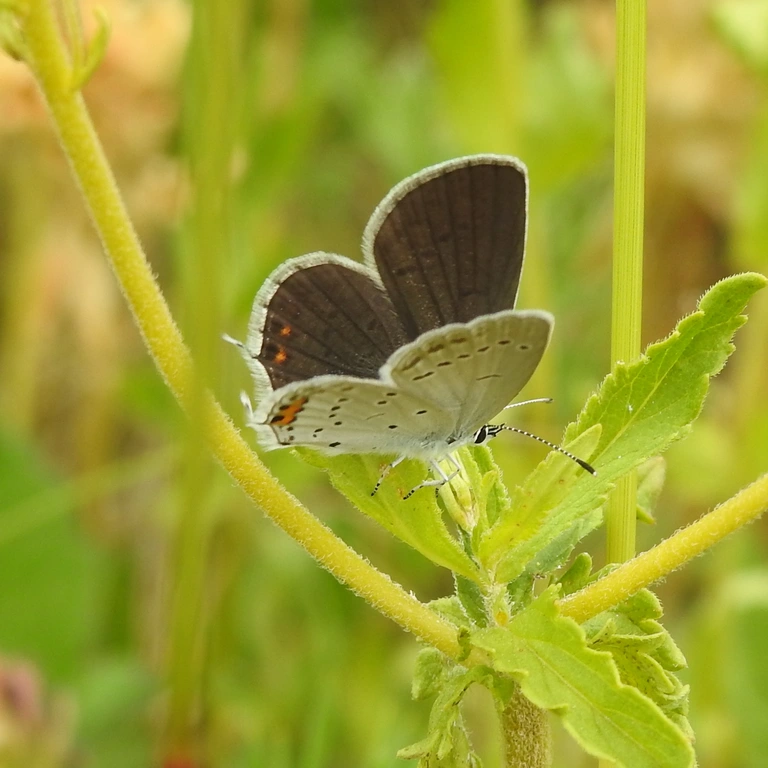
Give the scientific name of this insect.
Cupido argiades (also Elkalyce argiades)
